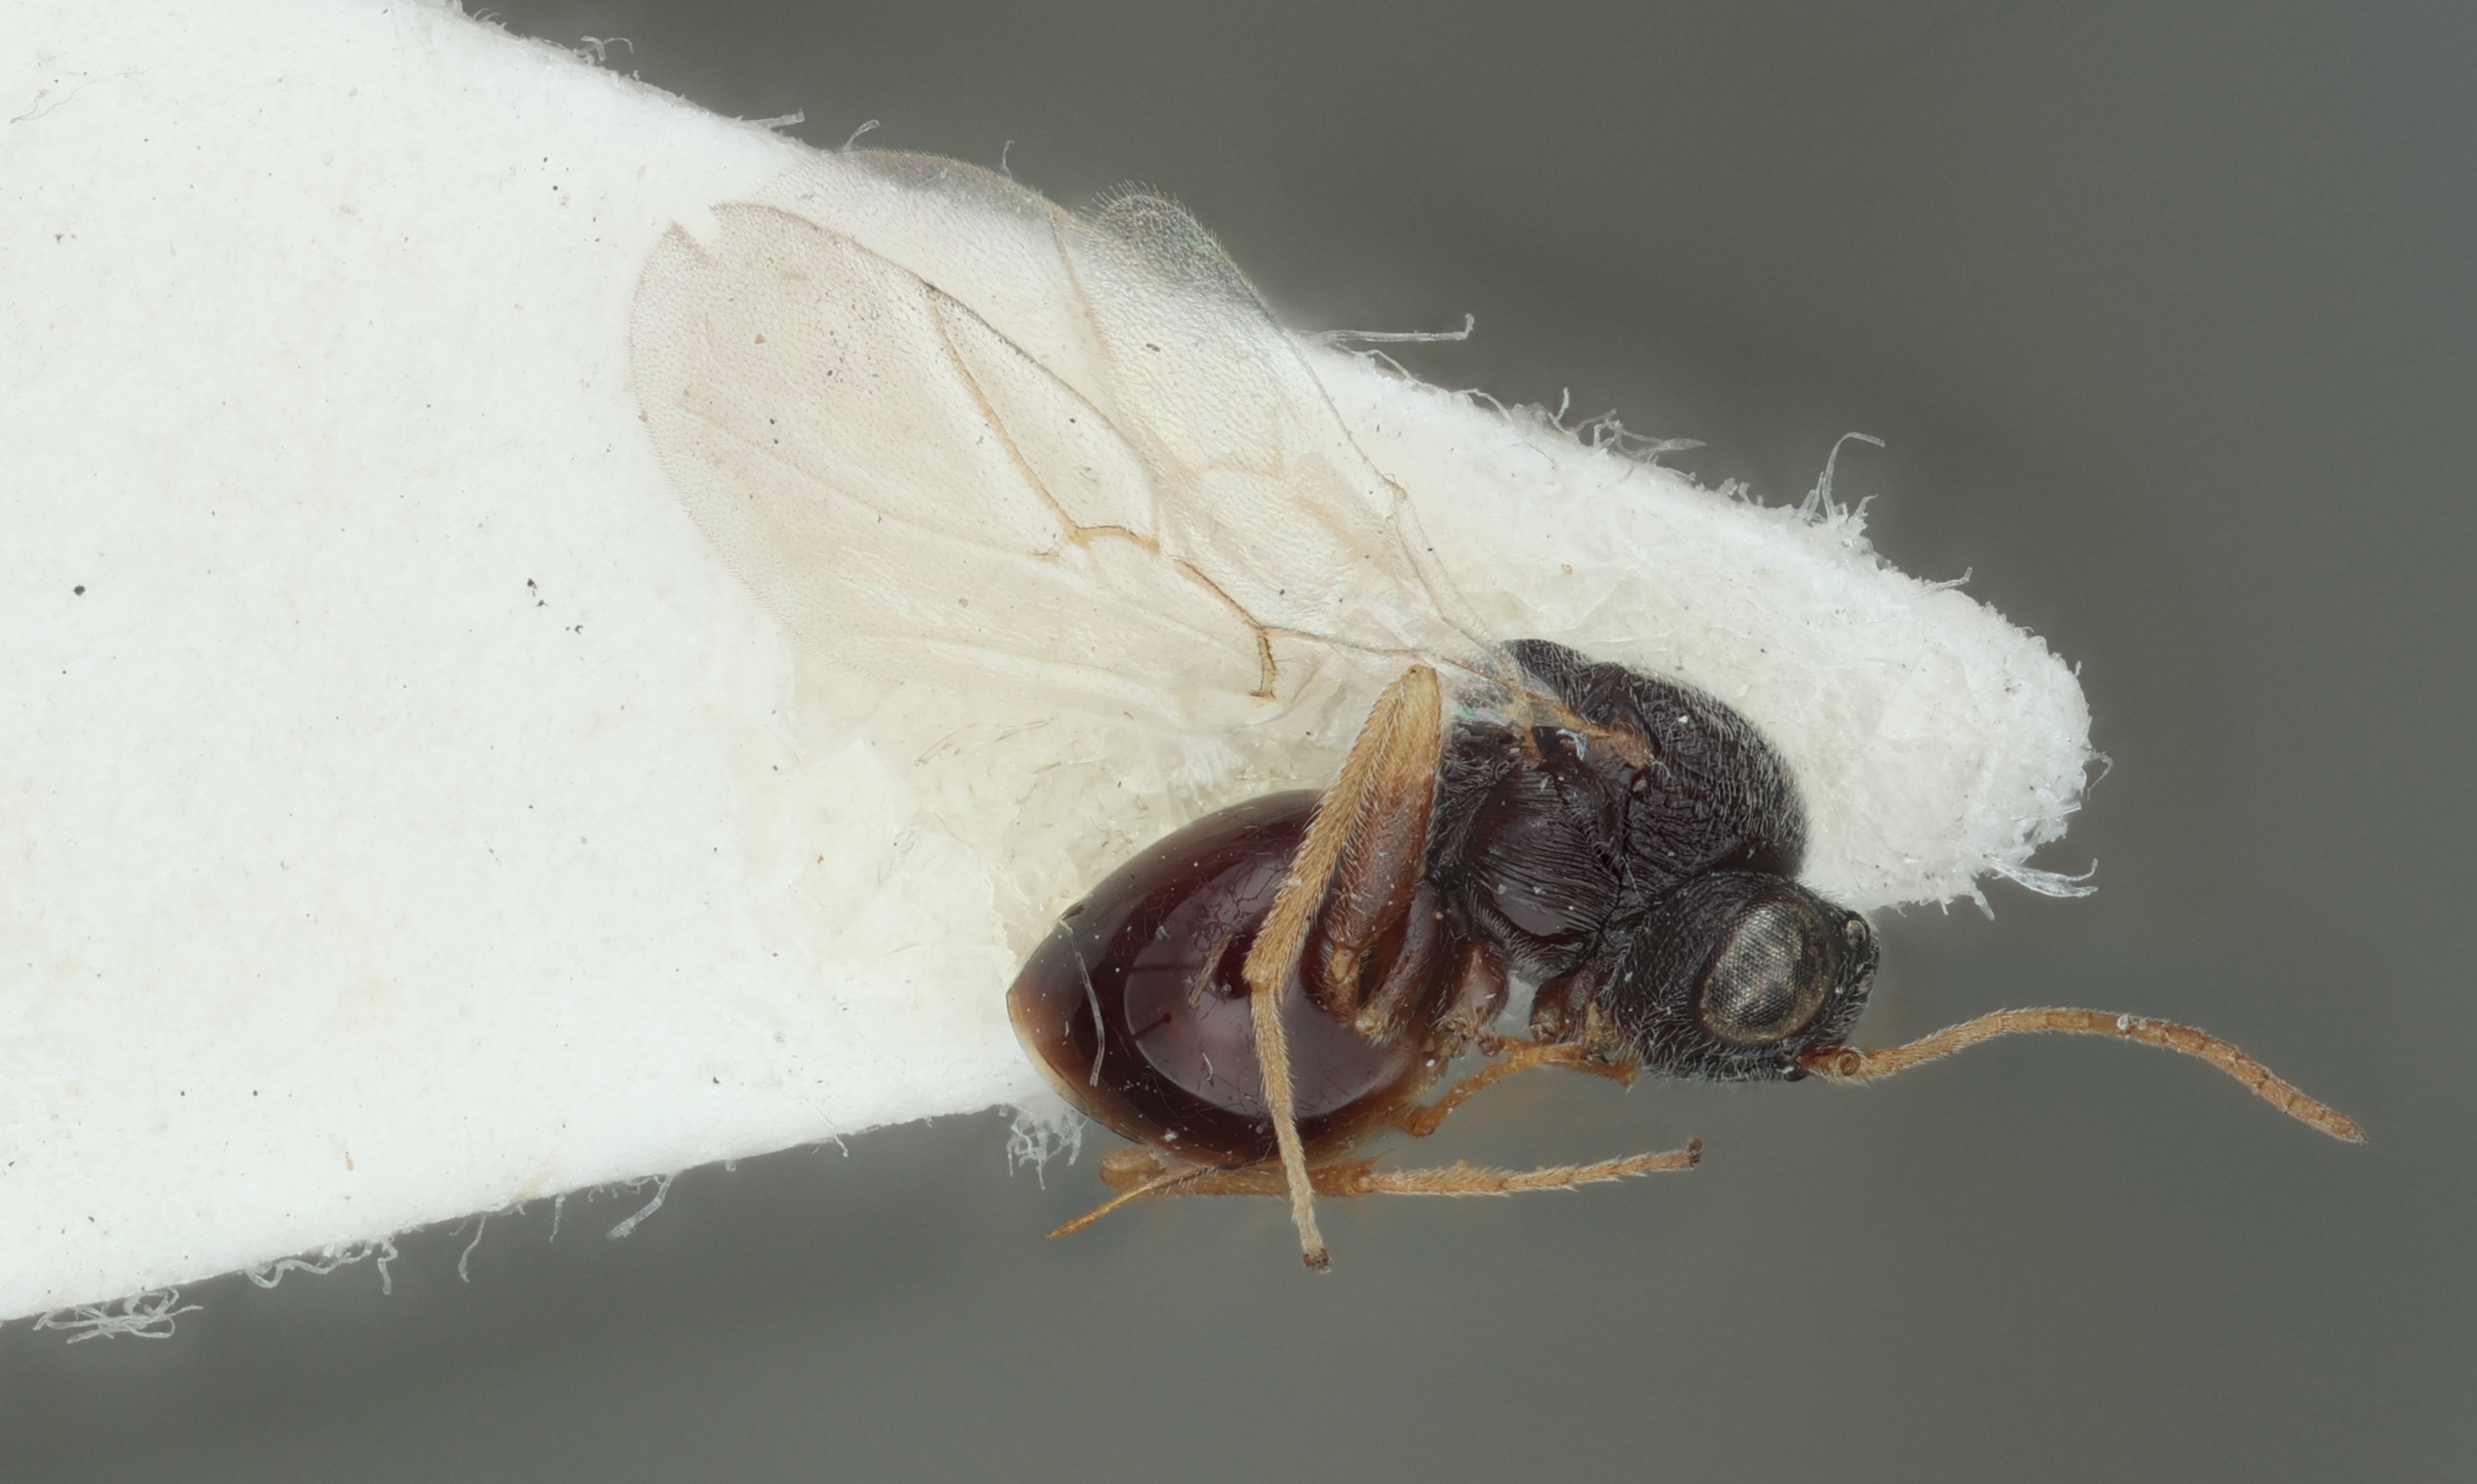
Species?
Synergus hakonensis
